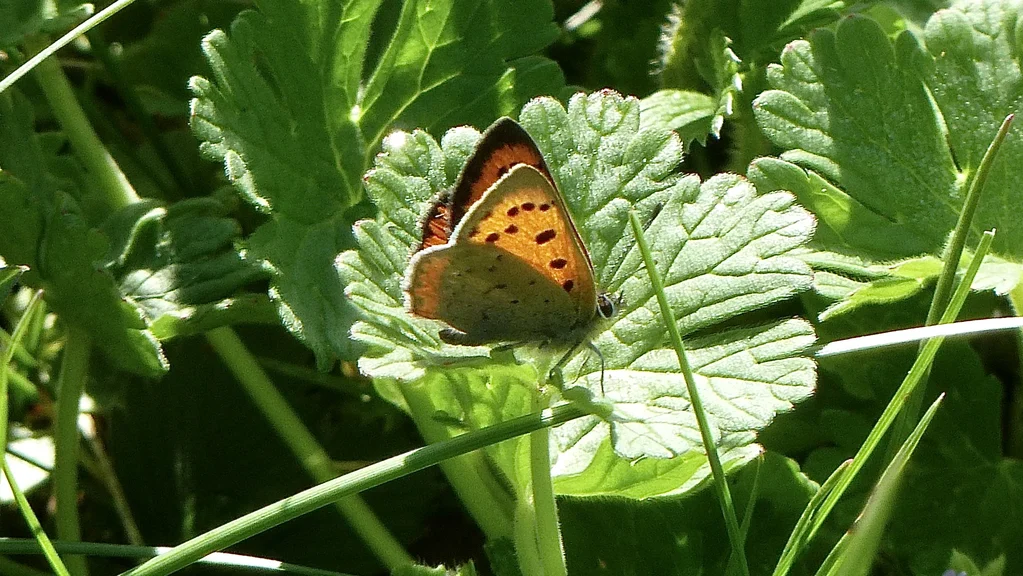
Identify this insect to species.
Lycaena phlaeas
